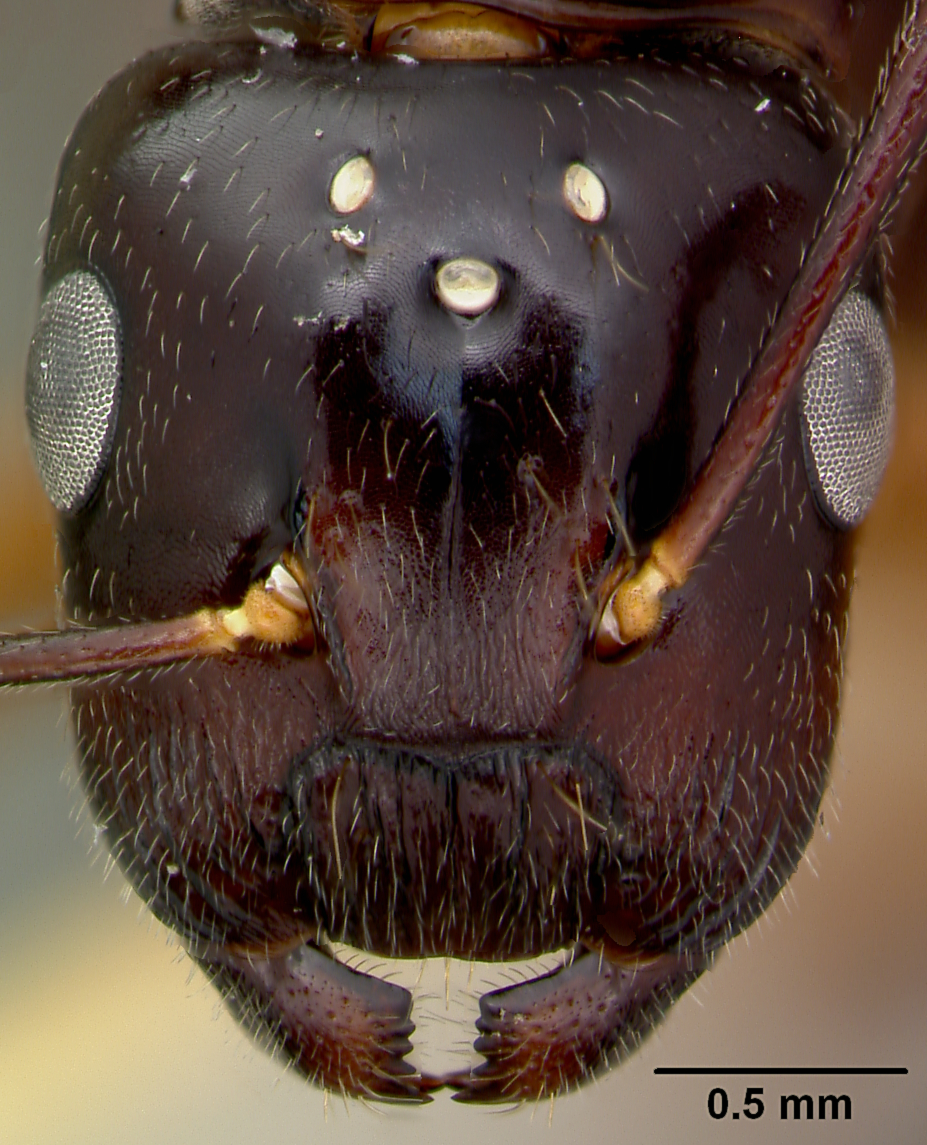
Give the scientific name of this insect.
Camponotus schmeltzii
